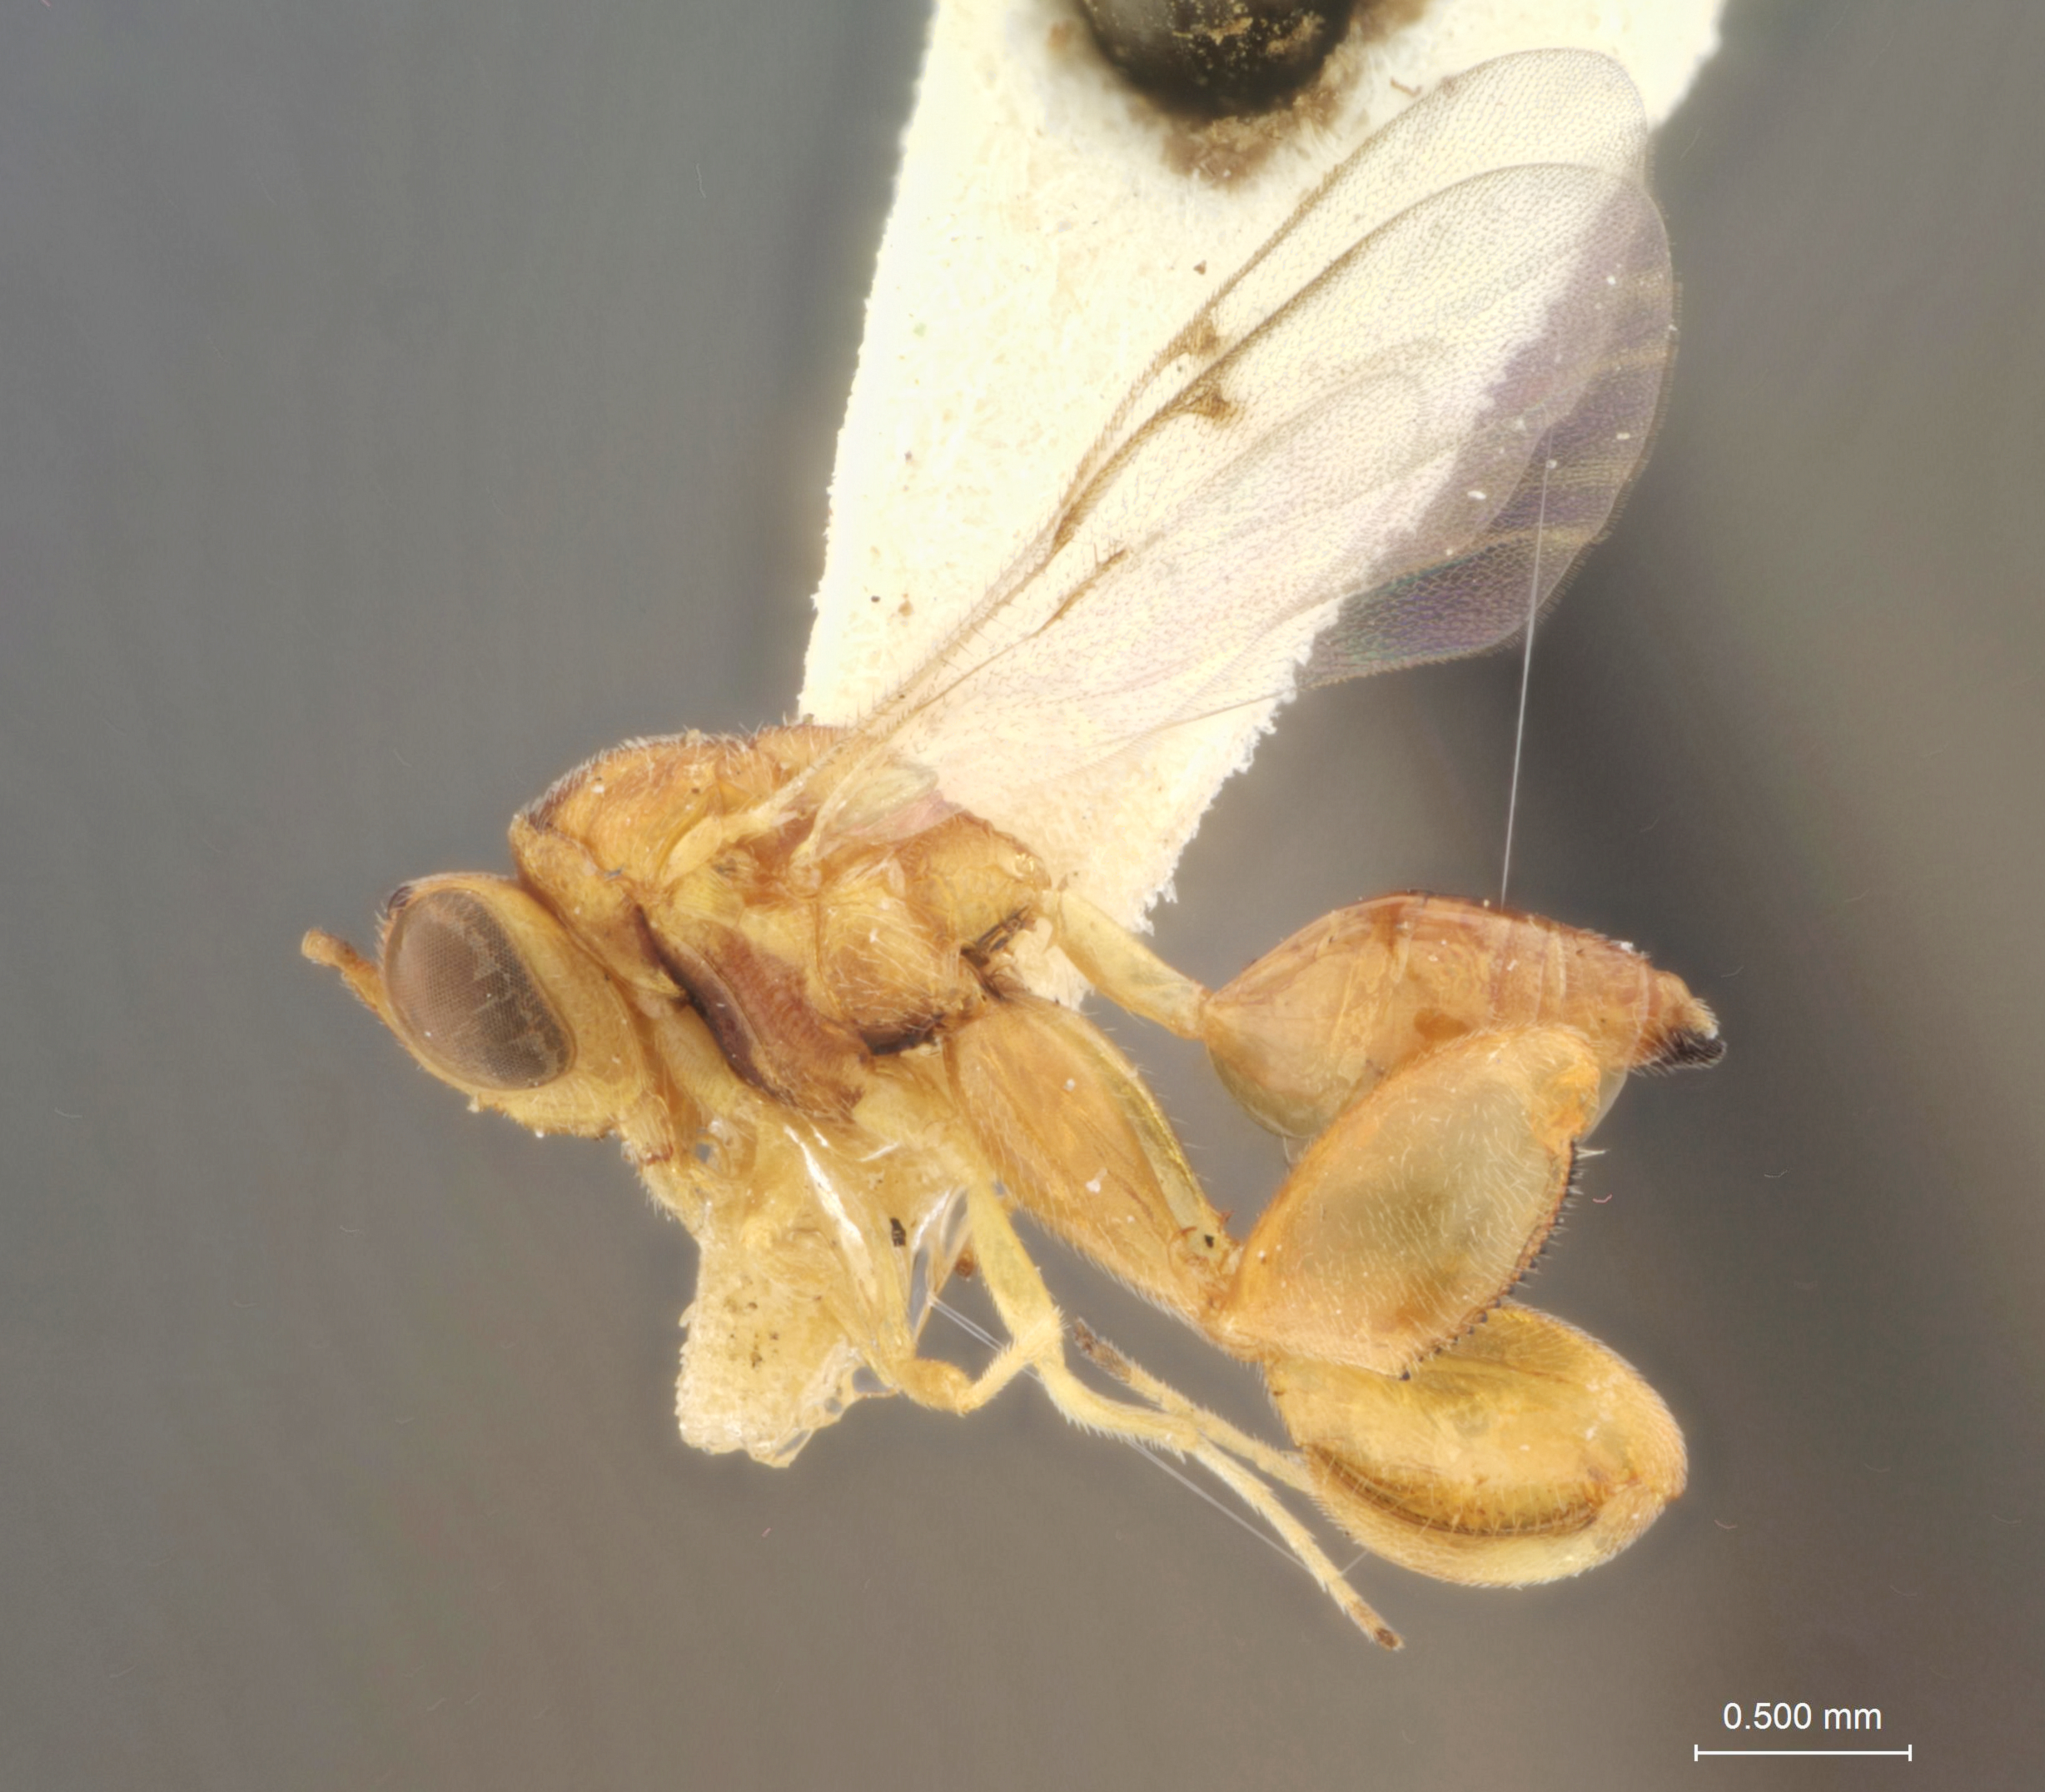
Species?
Spilochalcis syrphidis
